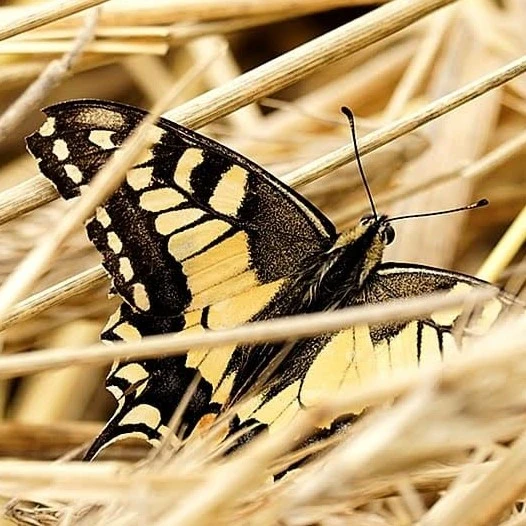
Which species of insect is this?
Papilio machaon
